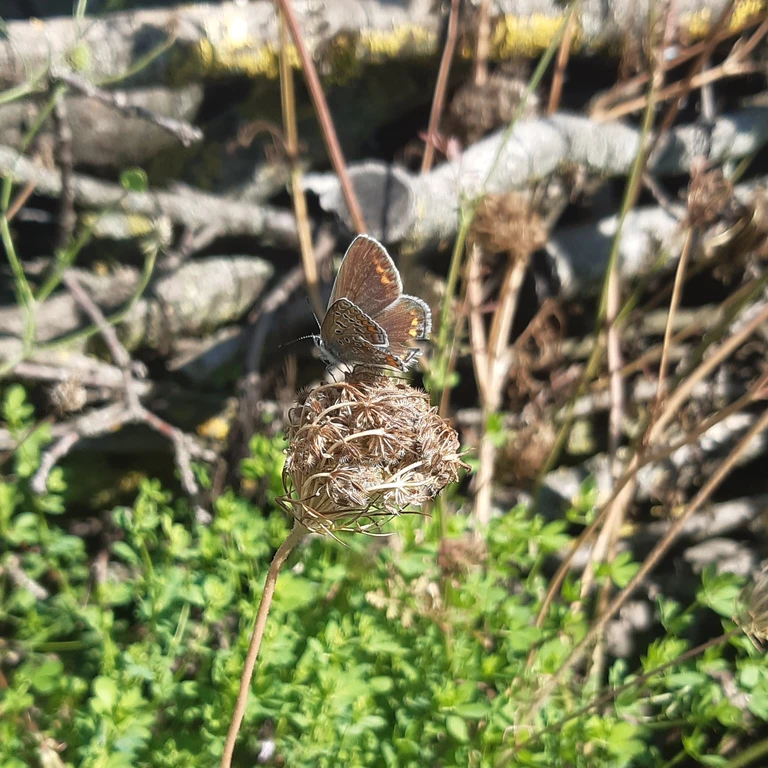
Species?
Polyommatus icarus
